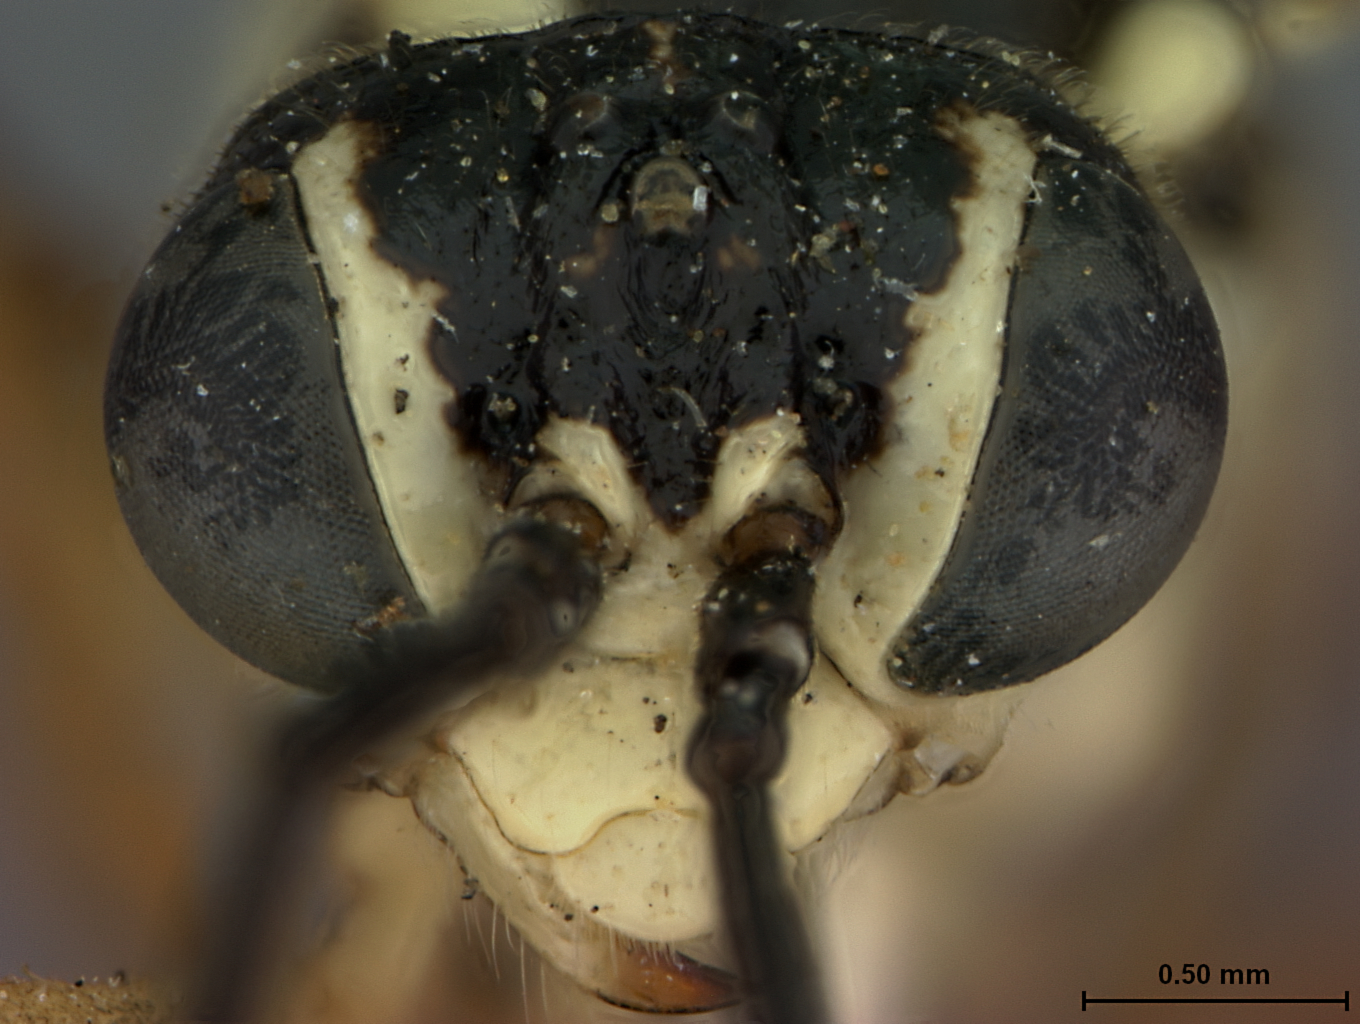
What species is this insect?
Tenthredo alpestris
